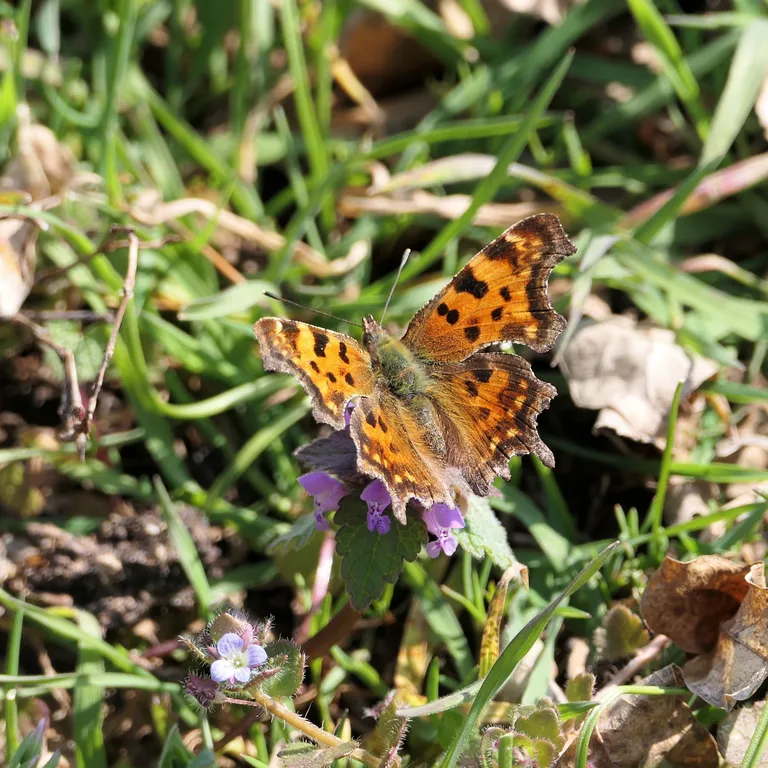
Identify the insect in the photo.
Polygonia c-album
